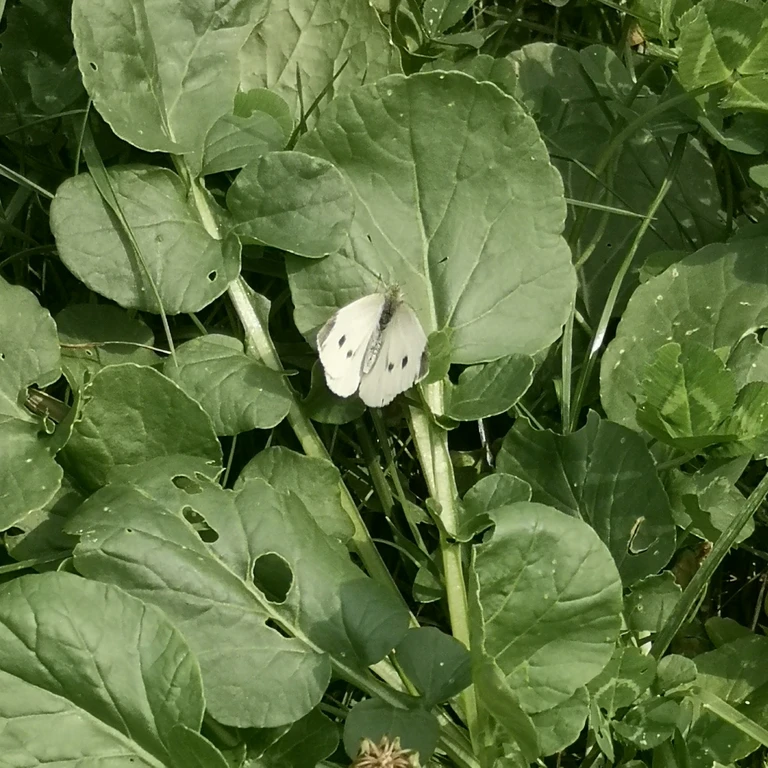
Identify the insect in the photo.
Pieris rapae
